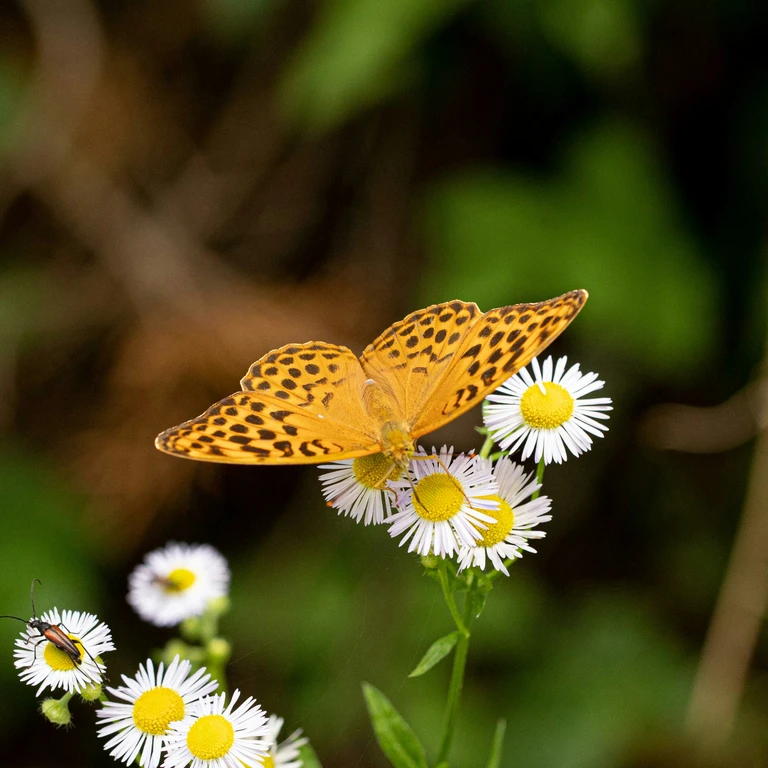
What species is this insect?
Argynnis paphia
